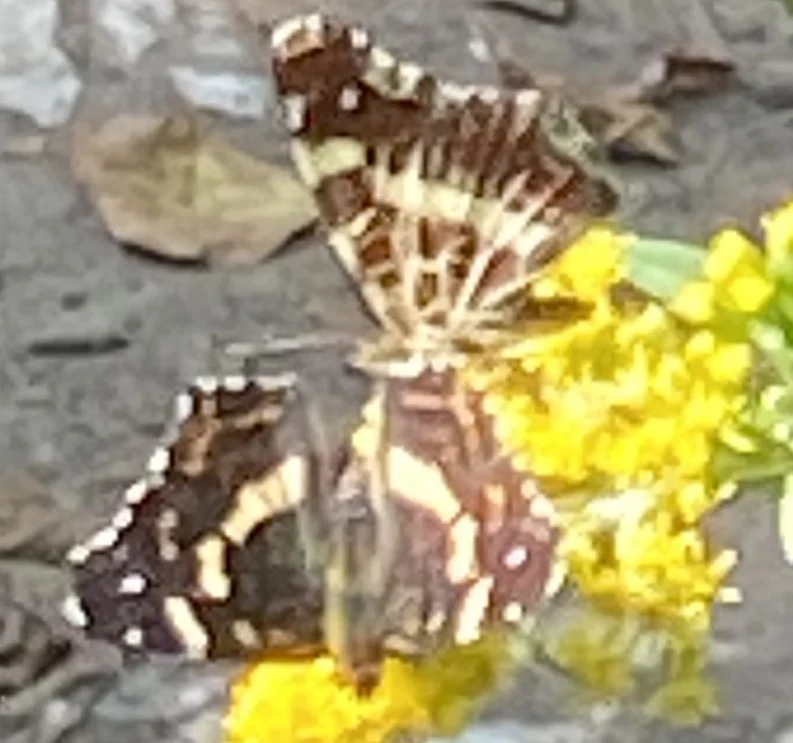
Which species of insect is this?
Araschnia levana
